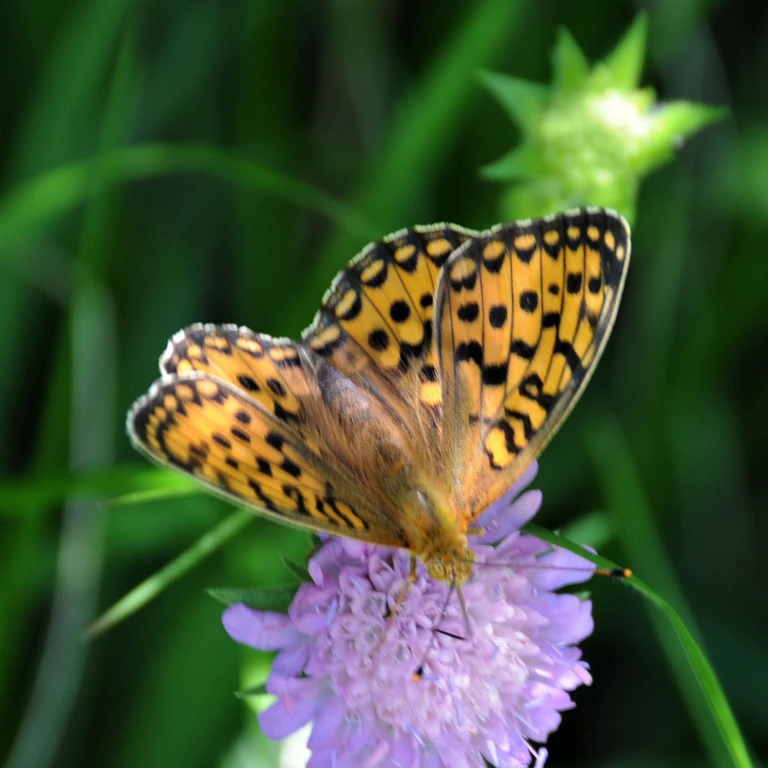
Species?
Speyeria aglaja
